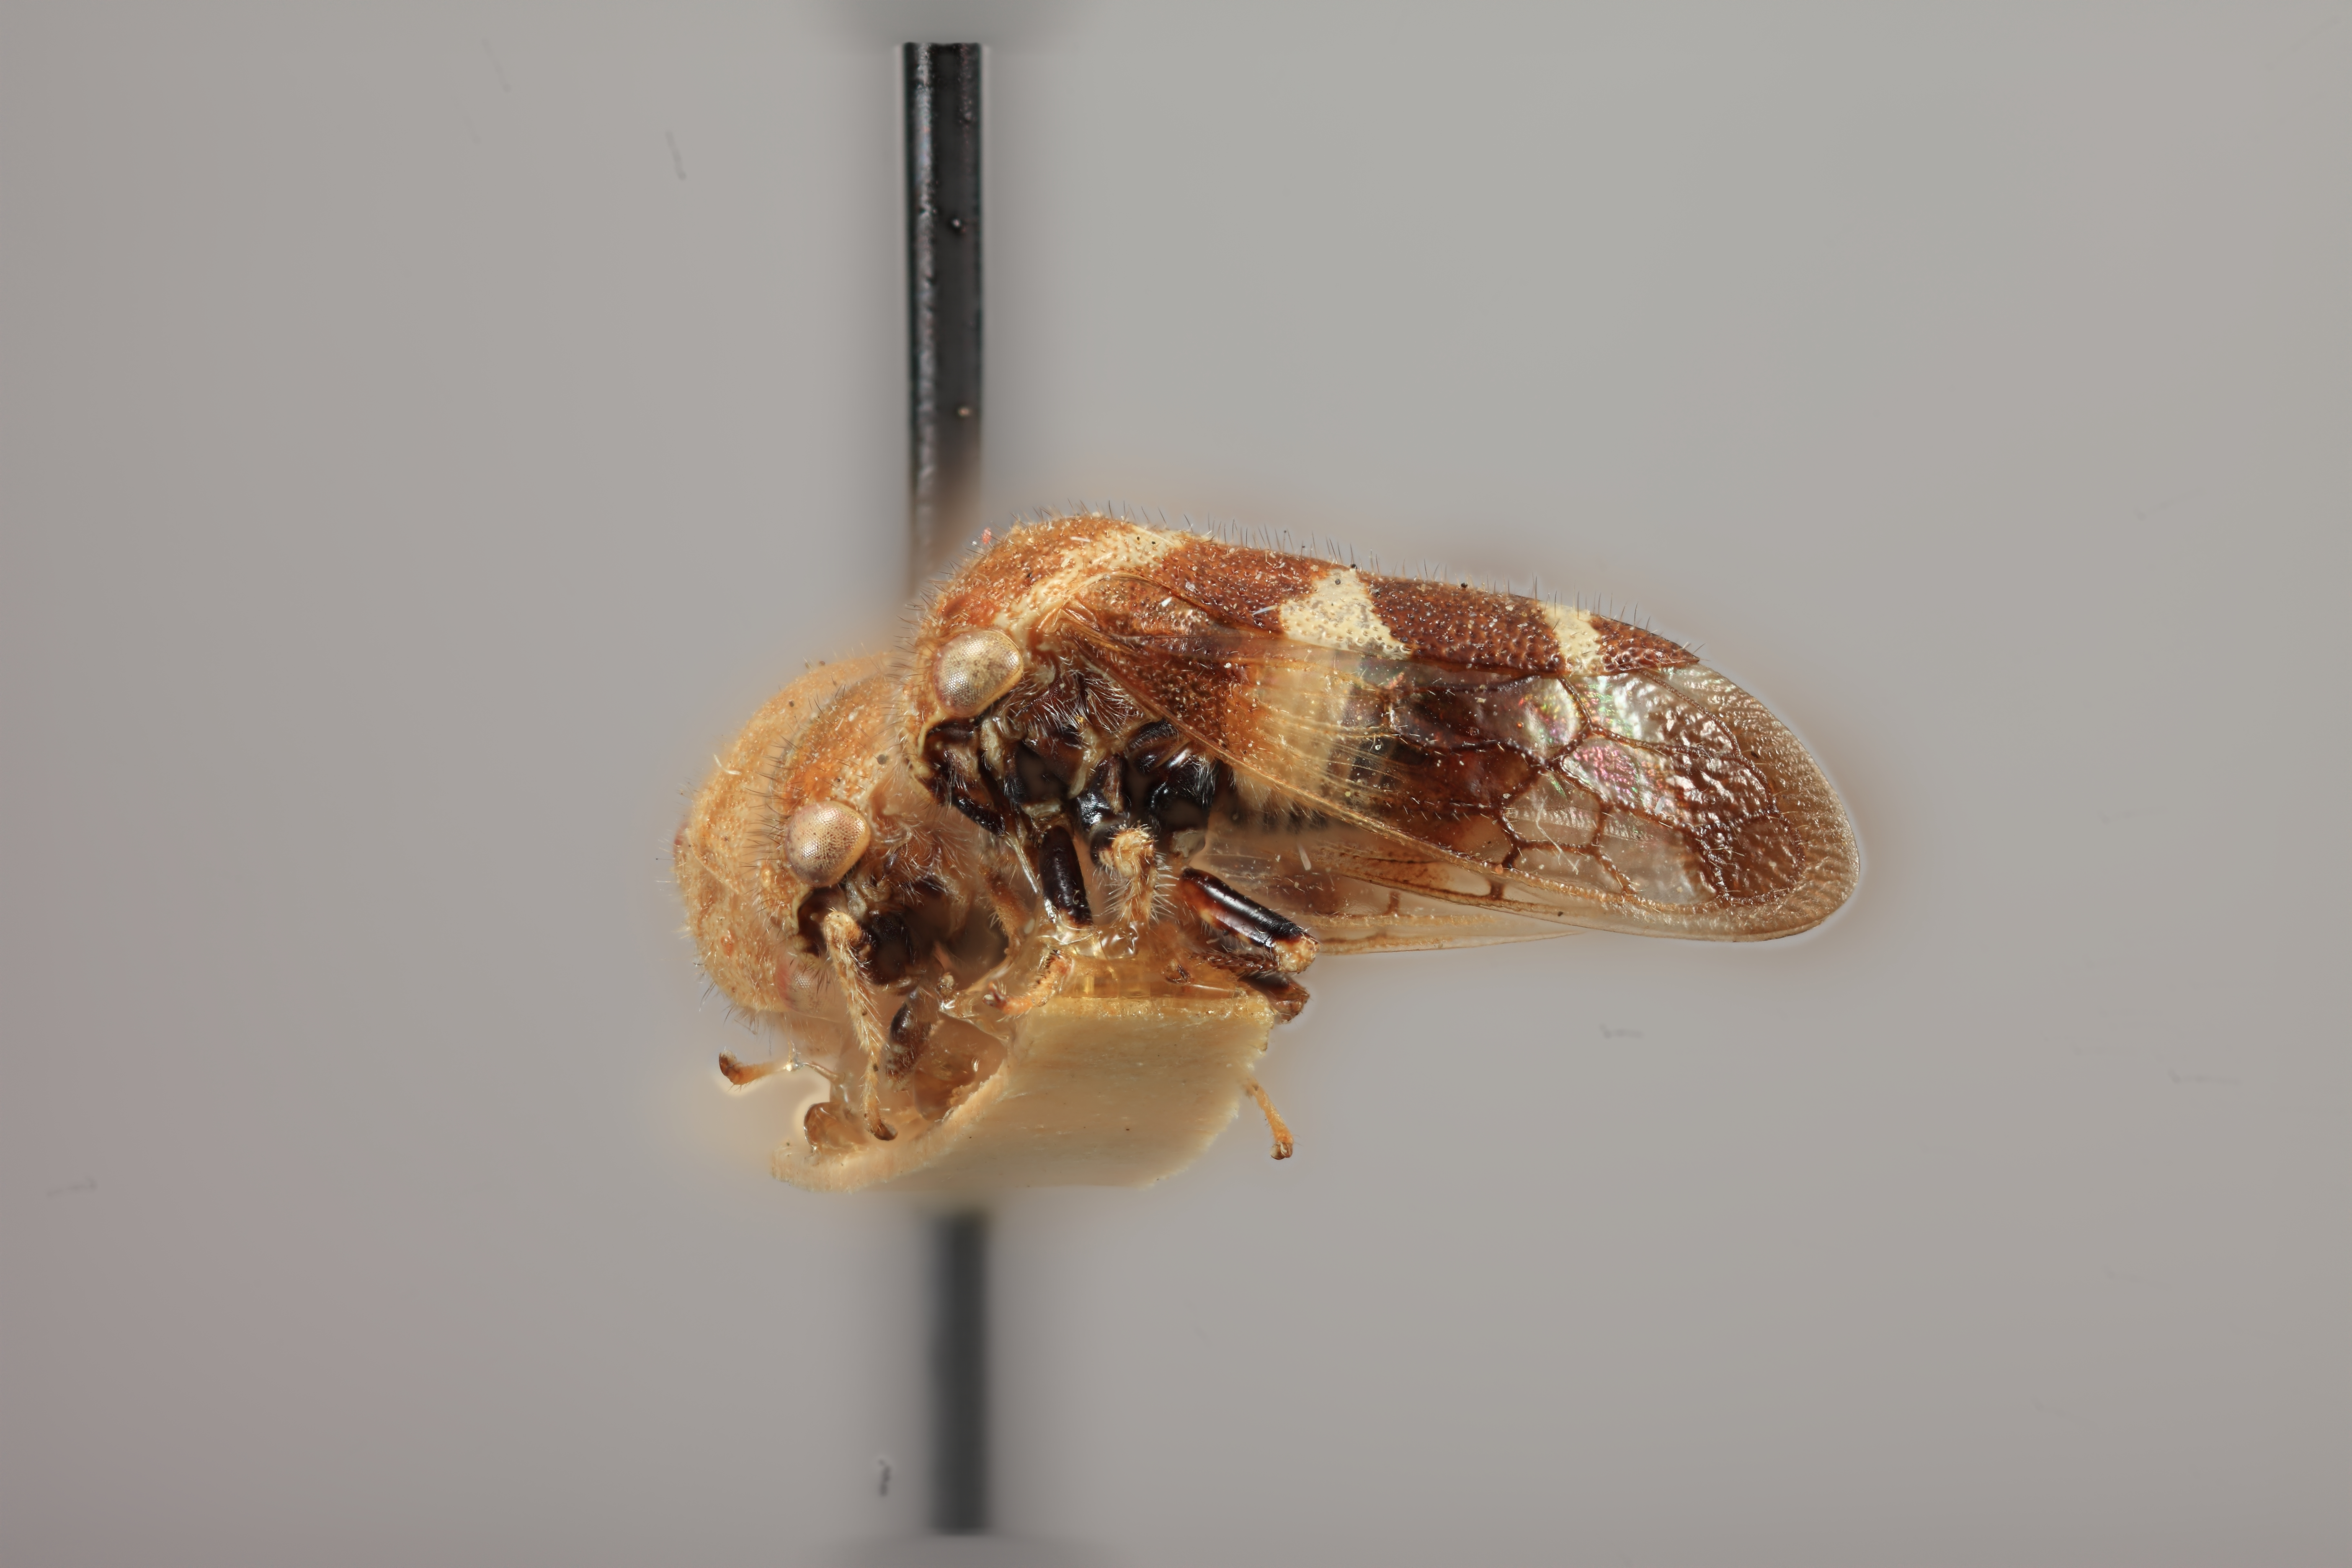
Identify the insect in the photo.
Ophiderma tricincta
